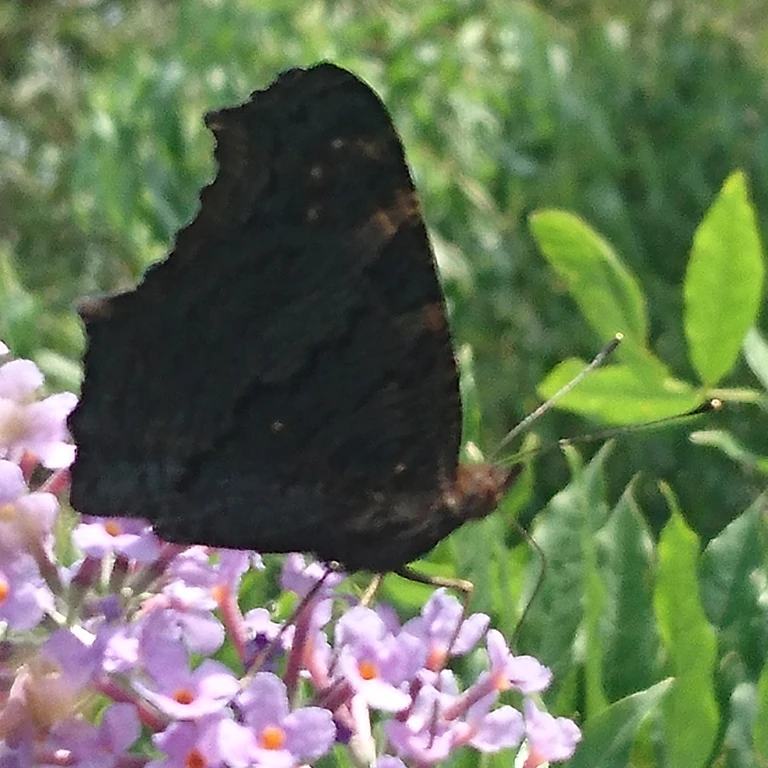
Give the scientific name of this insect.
Aglais io
